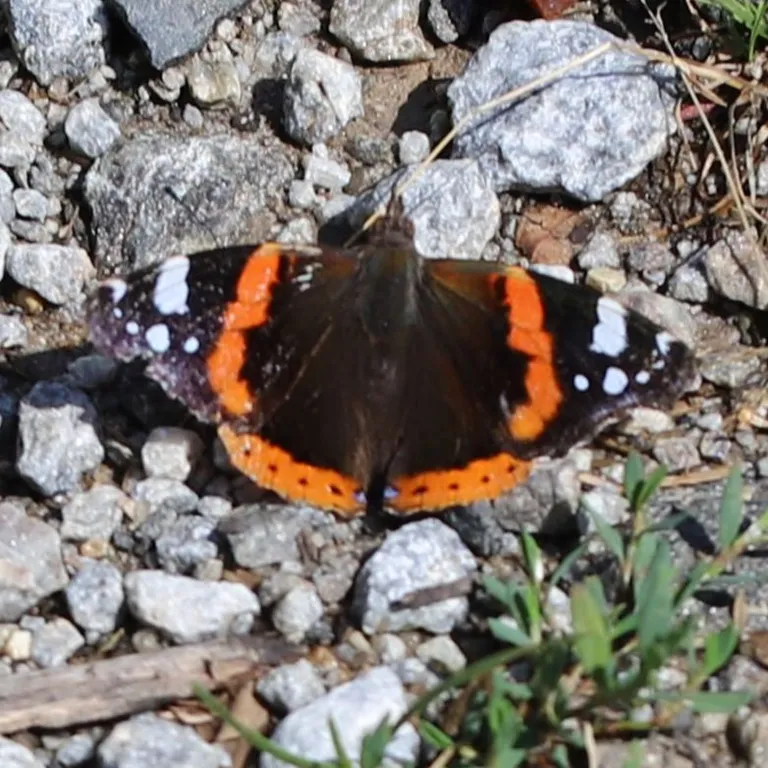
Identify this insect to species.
Vanessa atalanta
